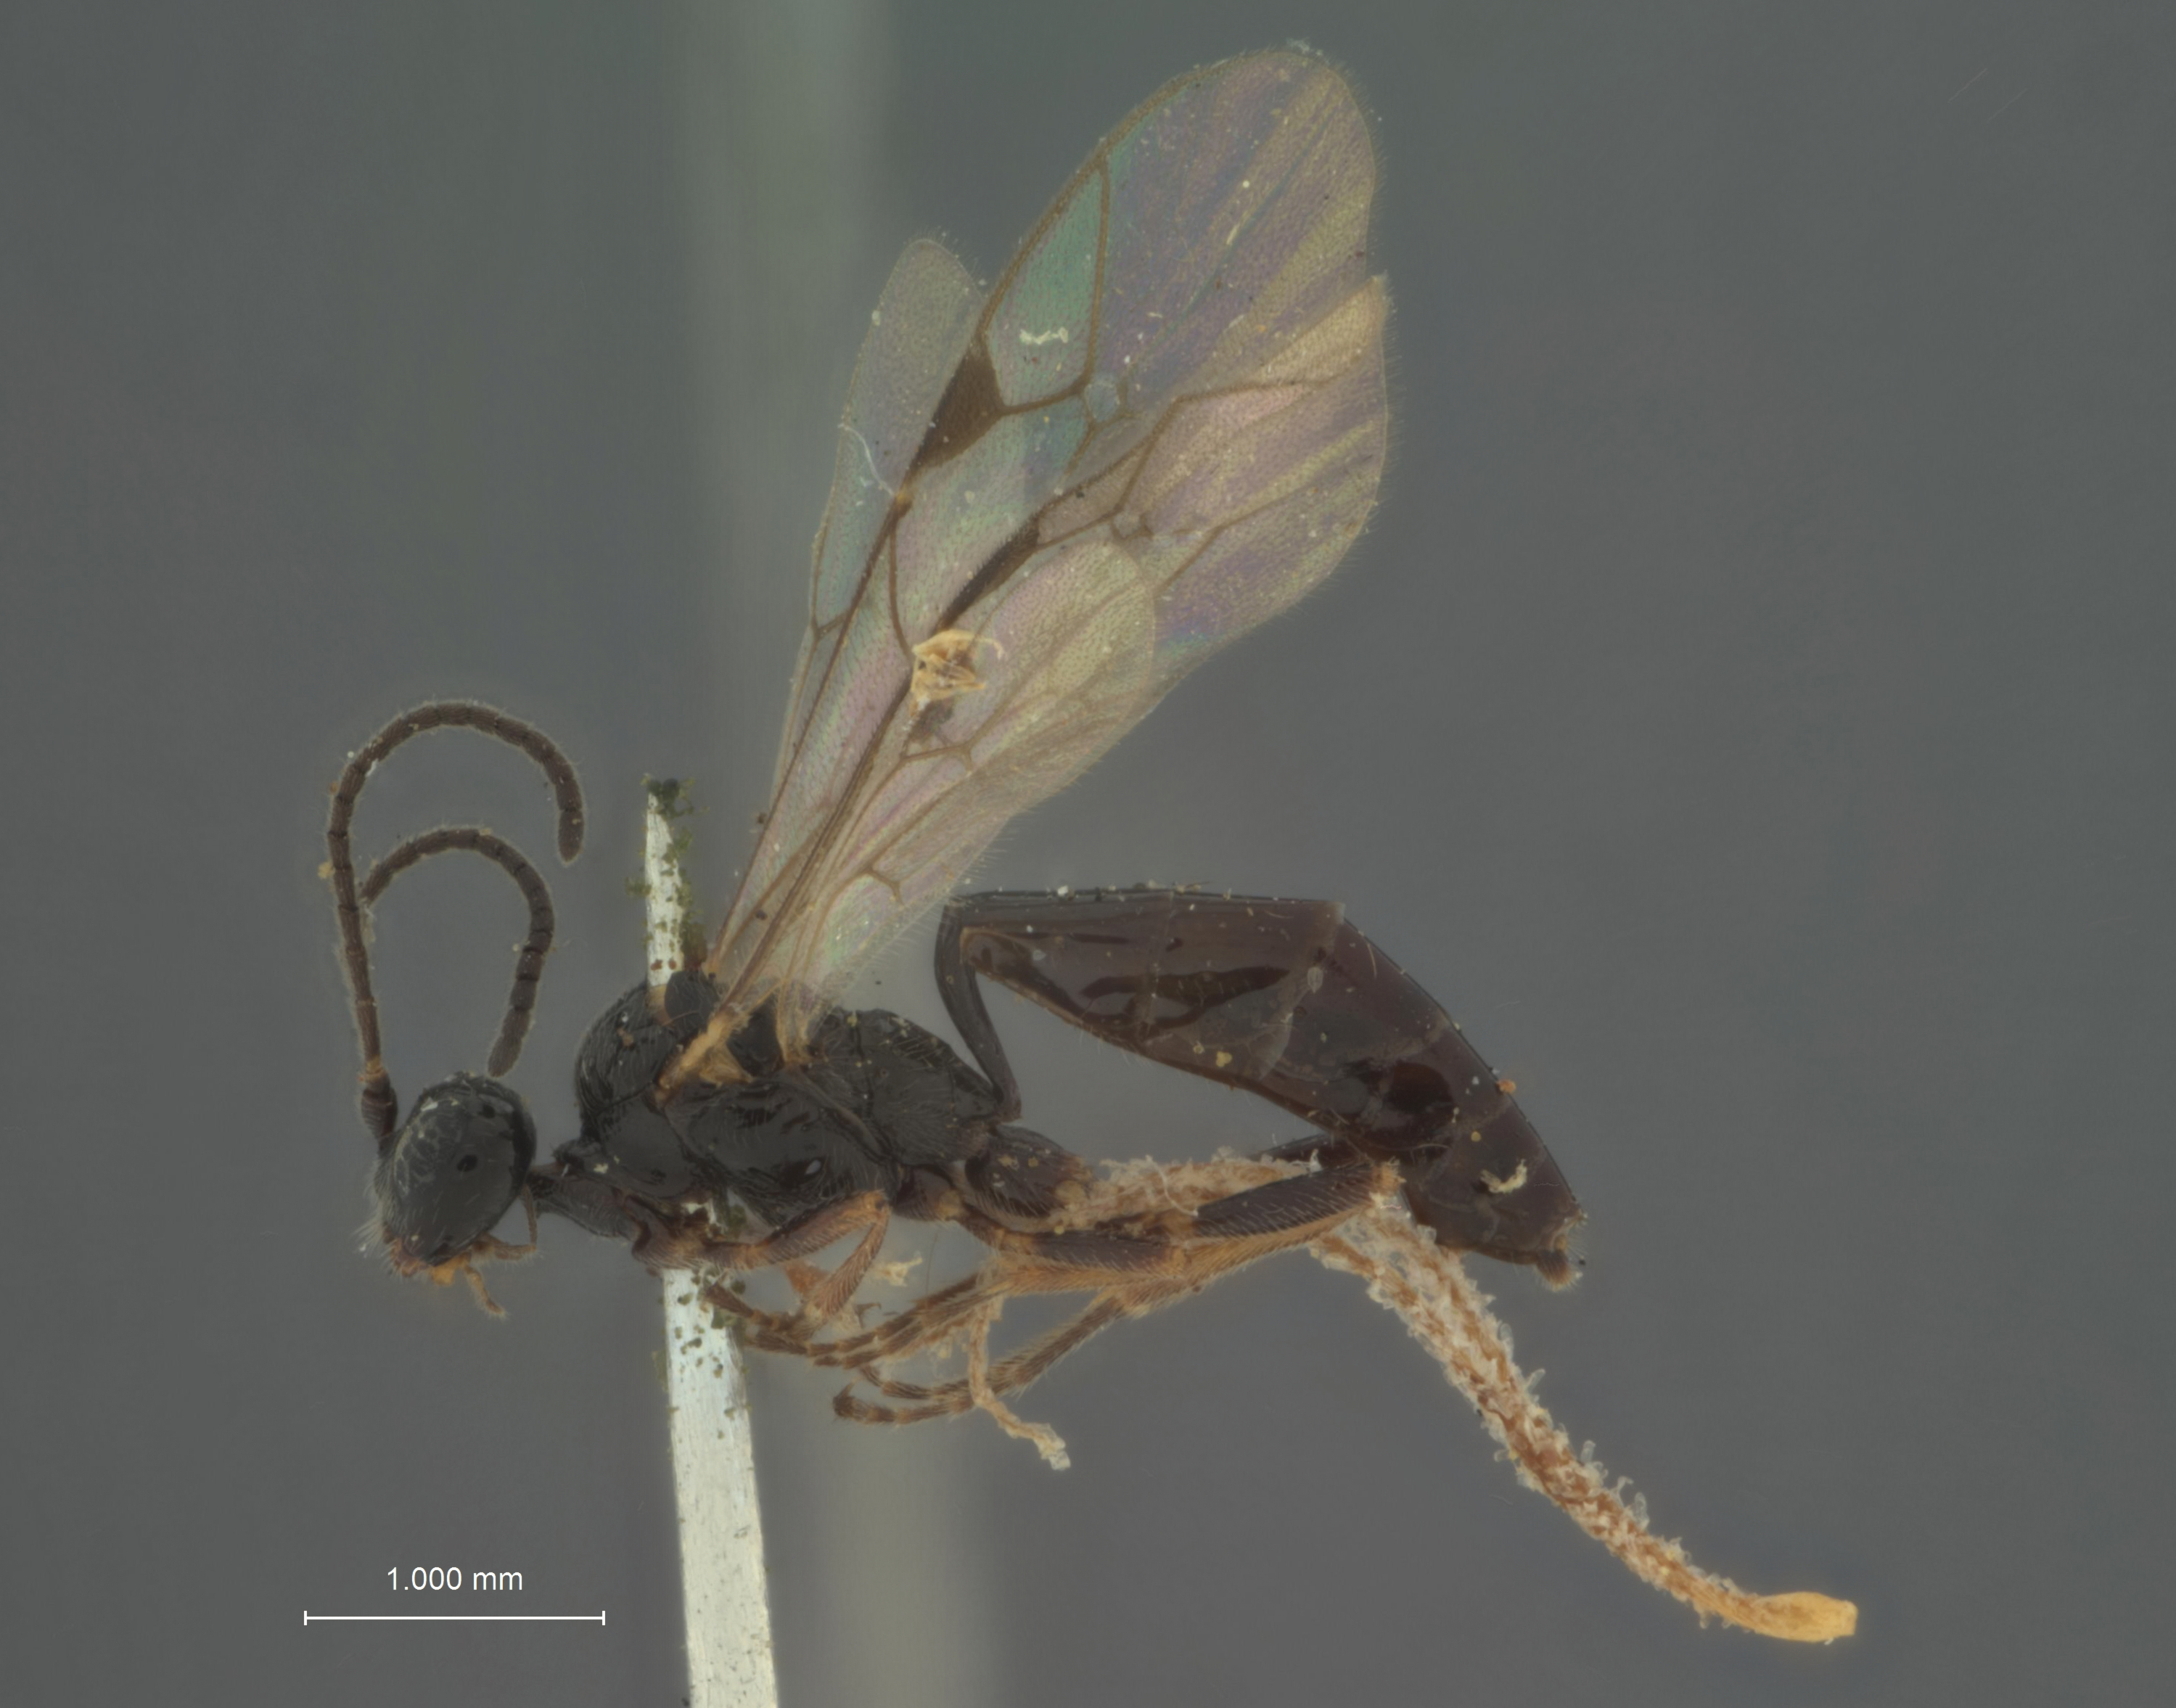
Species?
Exolytus insularis
